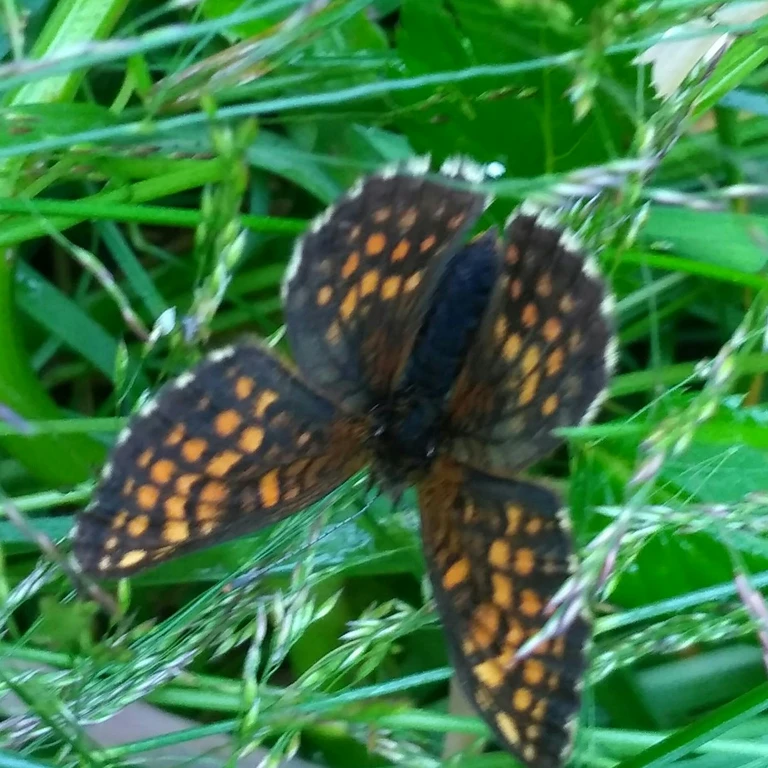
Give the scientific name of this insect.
Melitaea diamina
